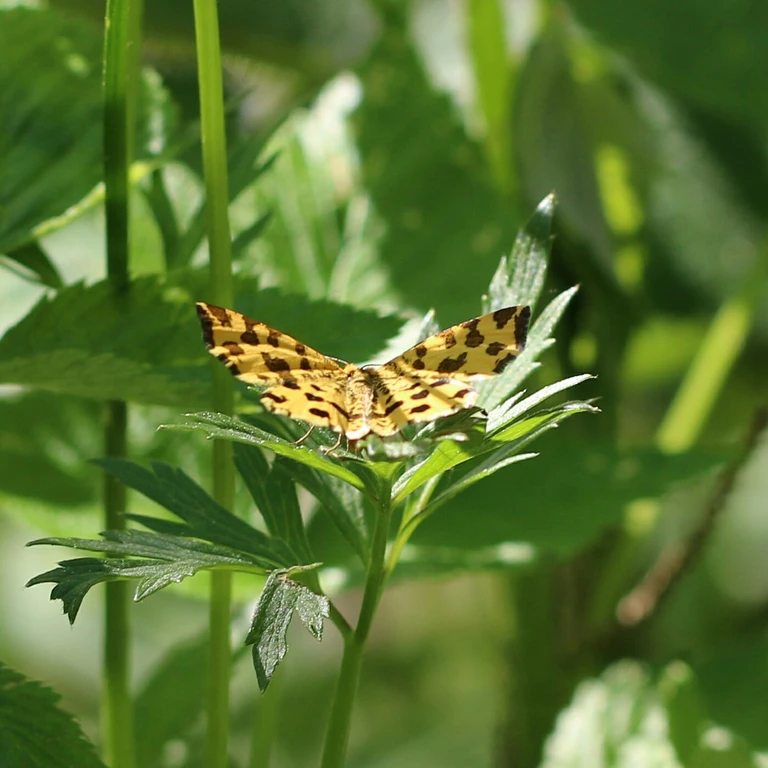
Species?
Pseudopanthera macularia
